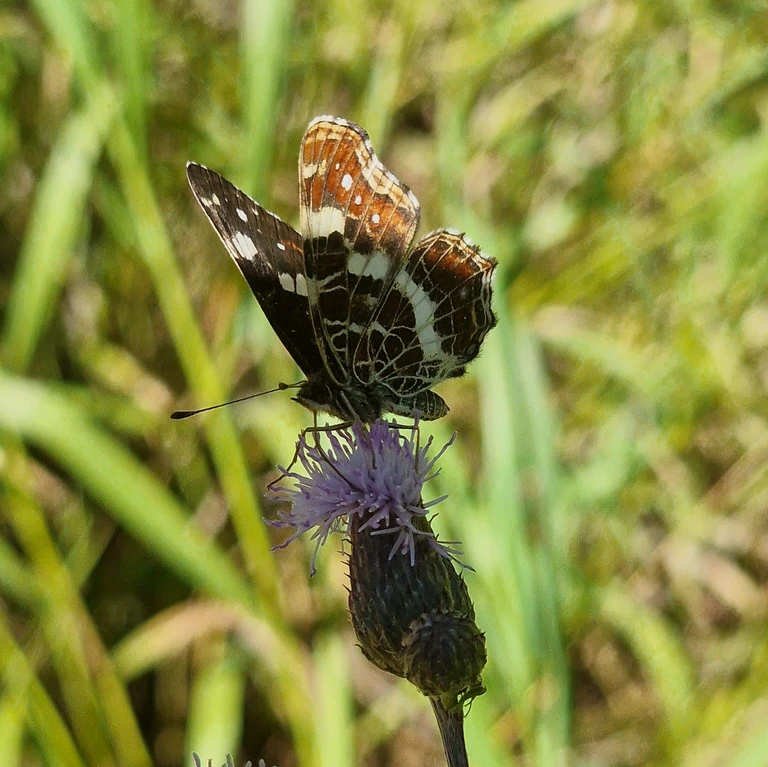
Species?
Araschnia levana
